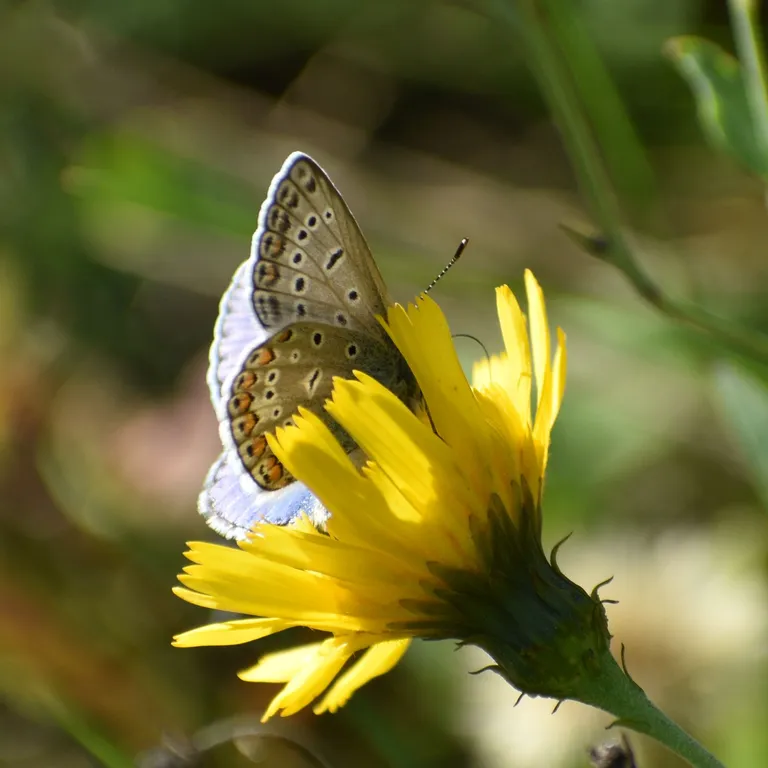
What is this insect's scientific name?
Polyommatus icarus
